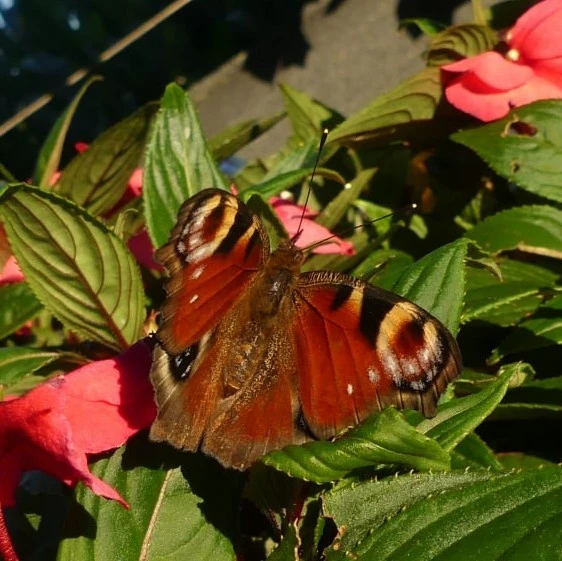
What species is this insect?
Aglais io
